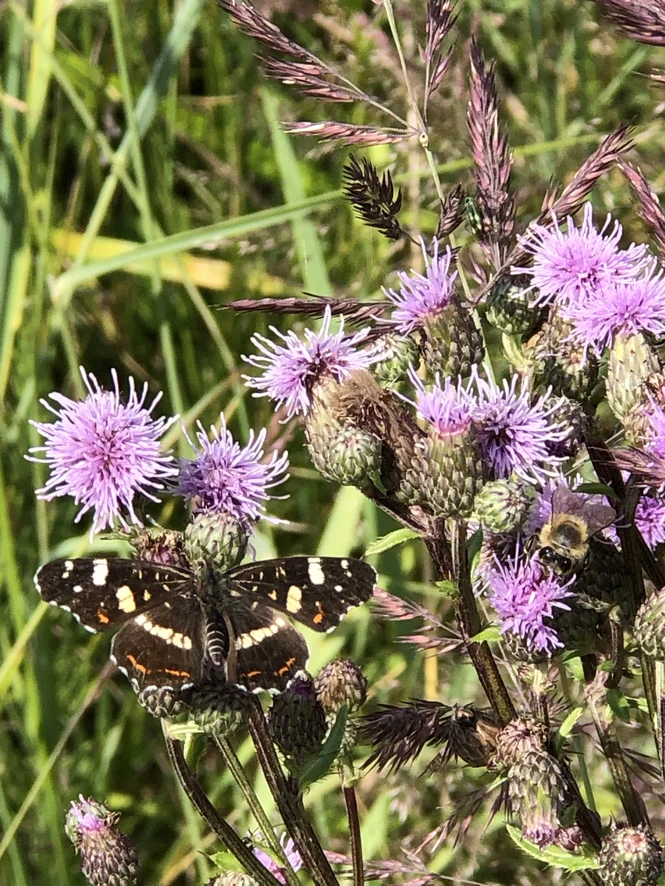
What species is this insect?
Araschnia levana
